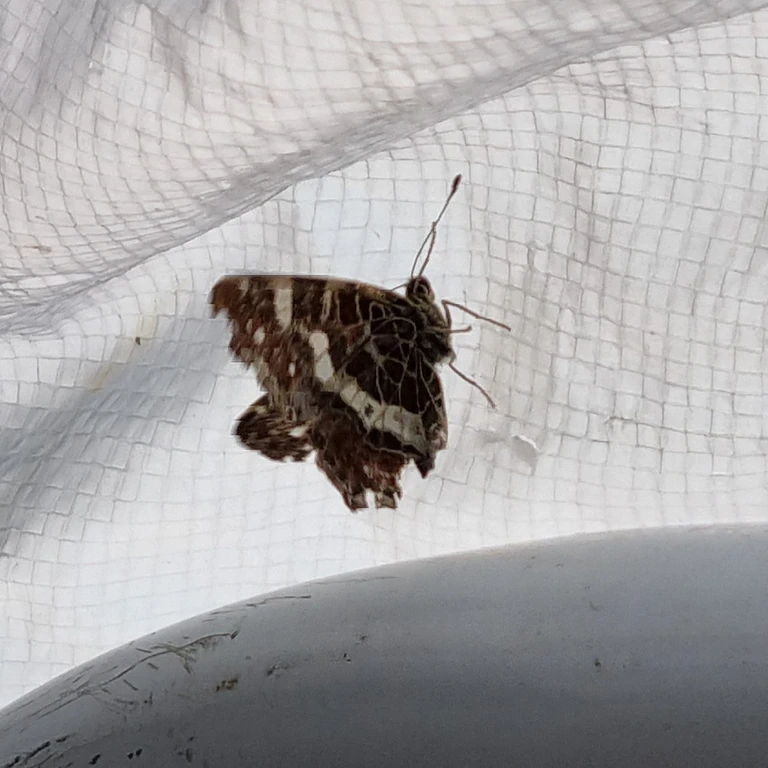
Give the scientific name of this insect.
Araschnia levana
